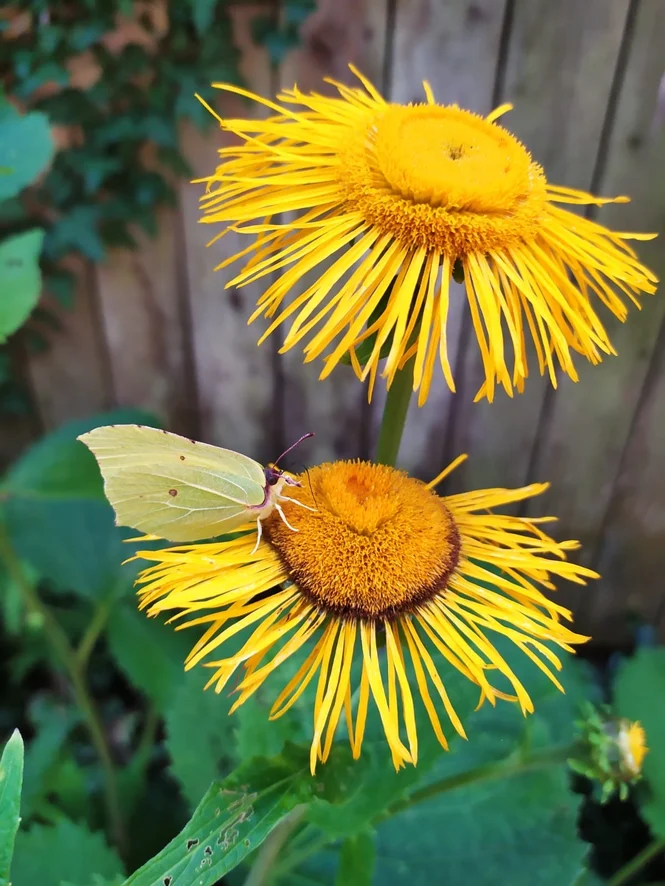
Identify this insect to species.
Gonepteryx rhamni
